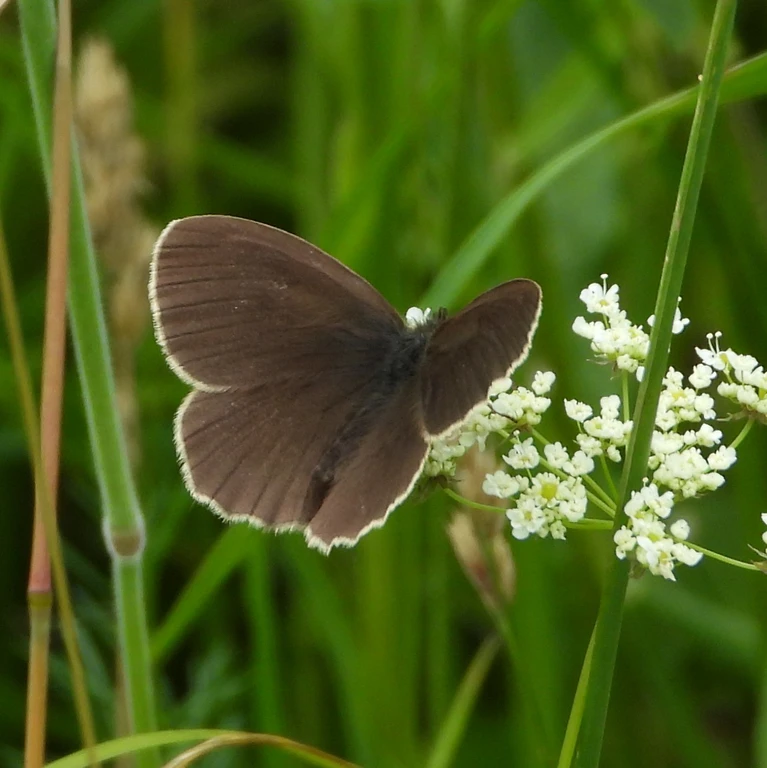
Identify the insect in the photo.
Aphantopus hyperantus
